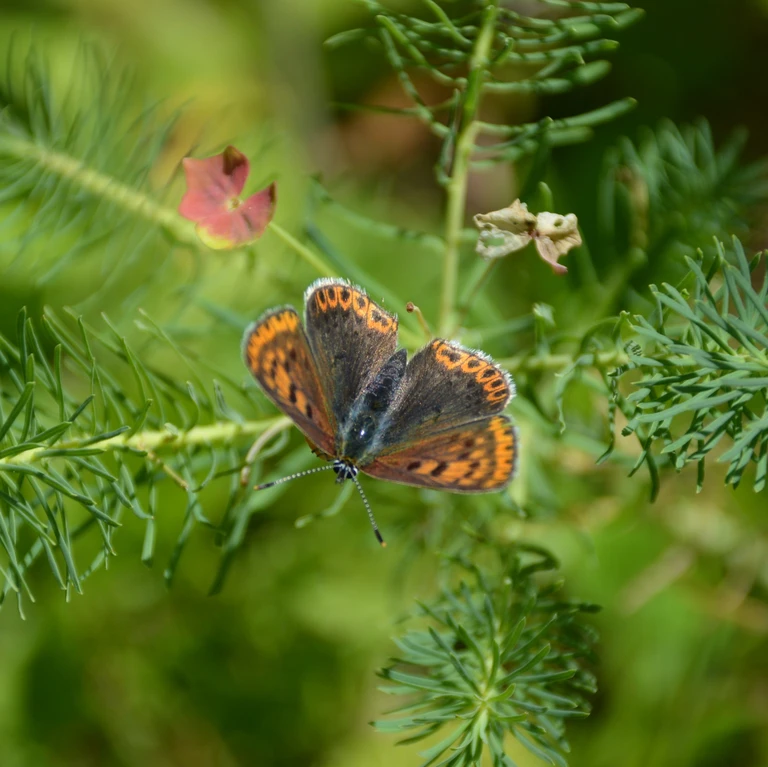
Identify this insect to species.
Lycaena tityrus (also Loweia tityrus)
